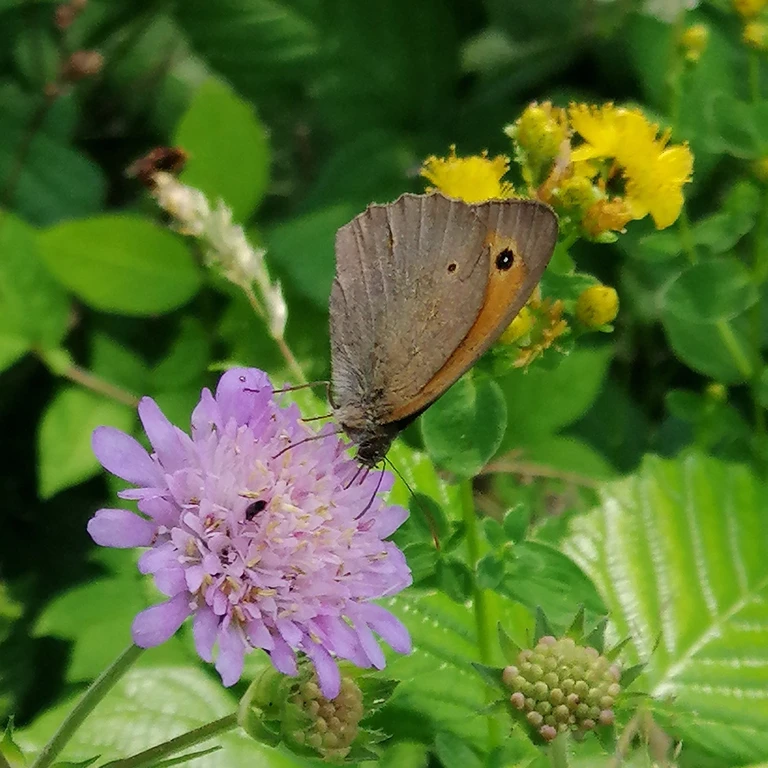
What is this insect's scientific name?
Maniola jurtina
